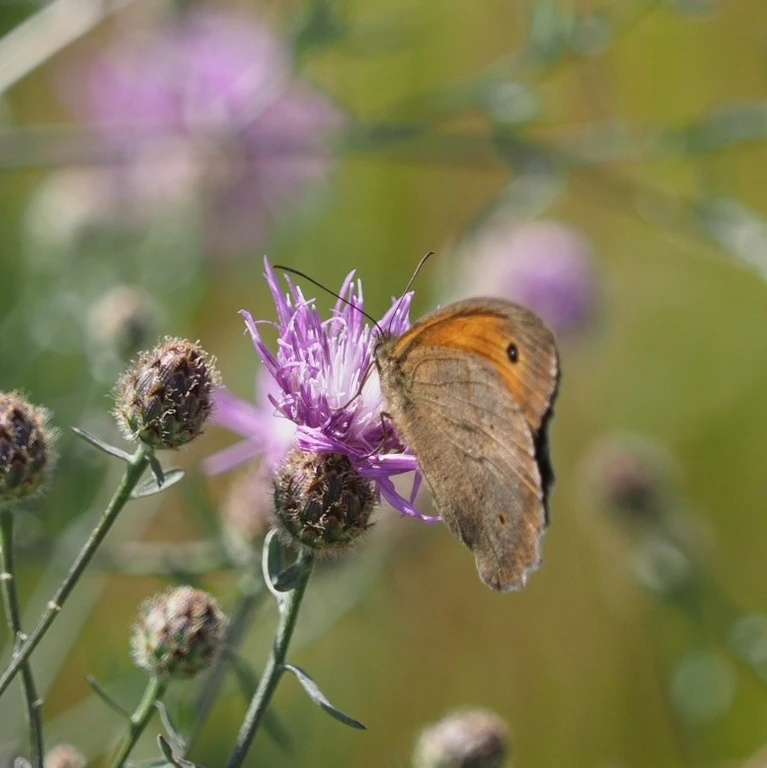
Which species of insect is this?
Maniola jurtina
